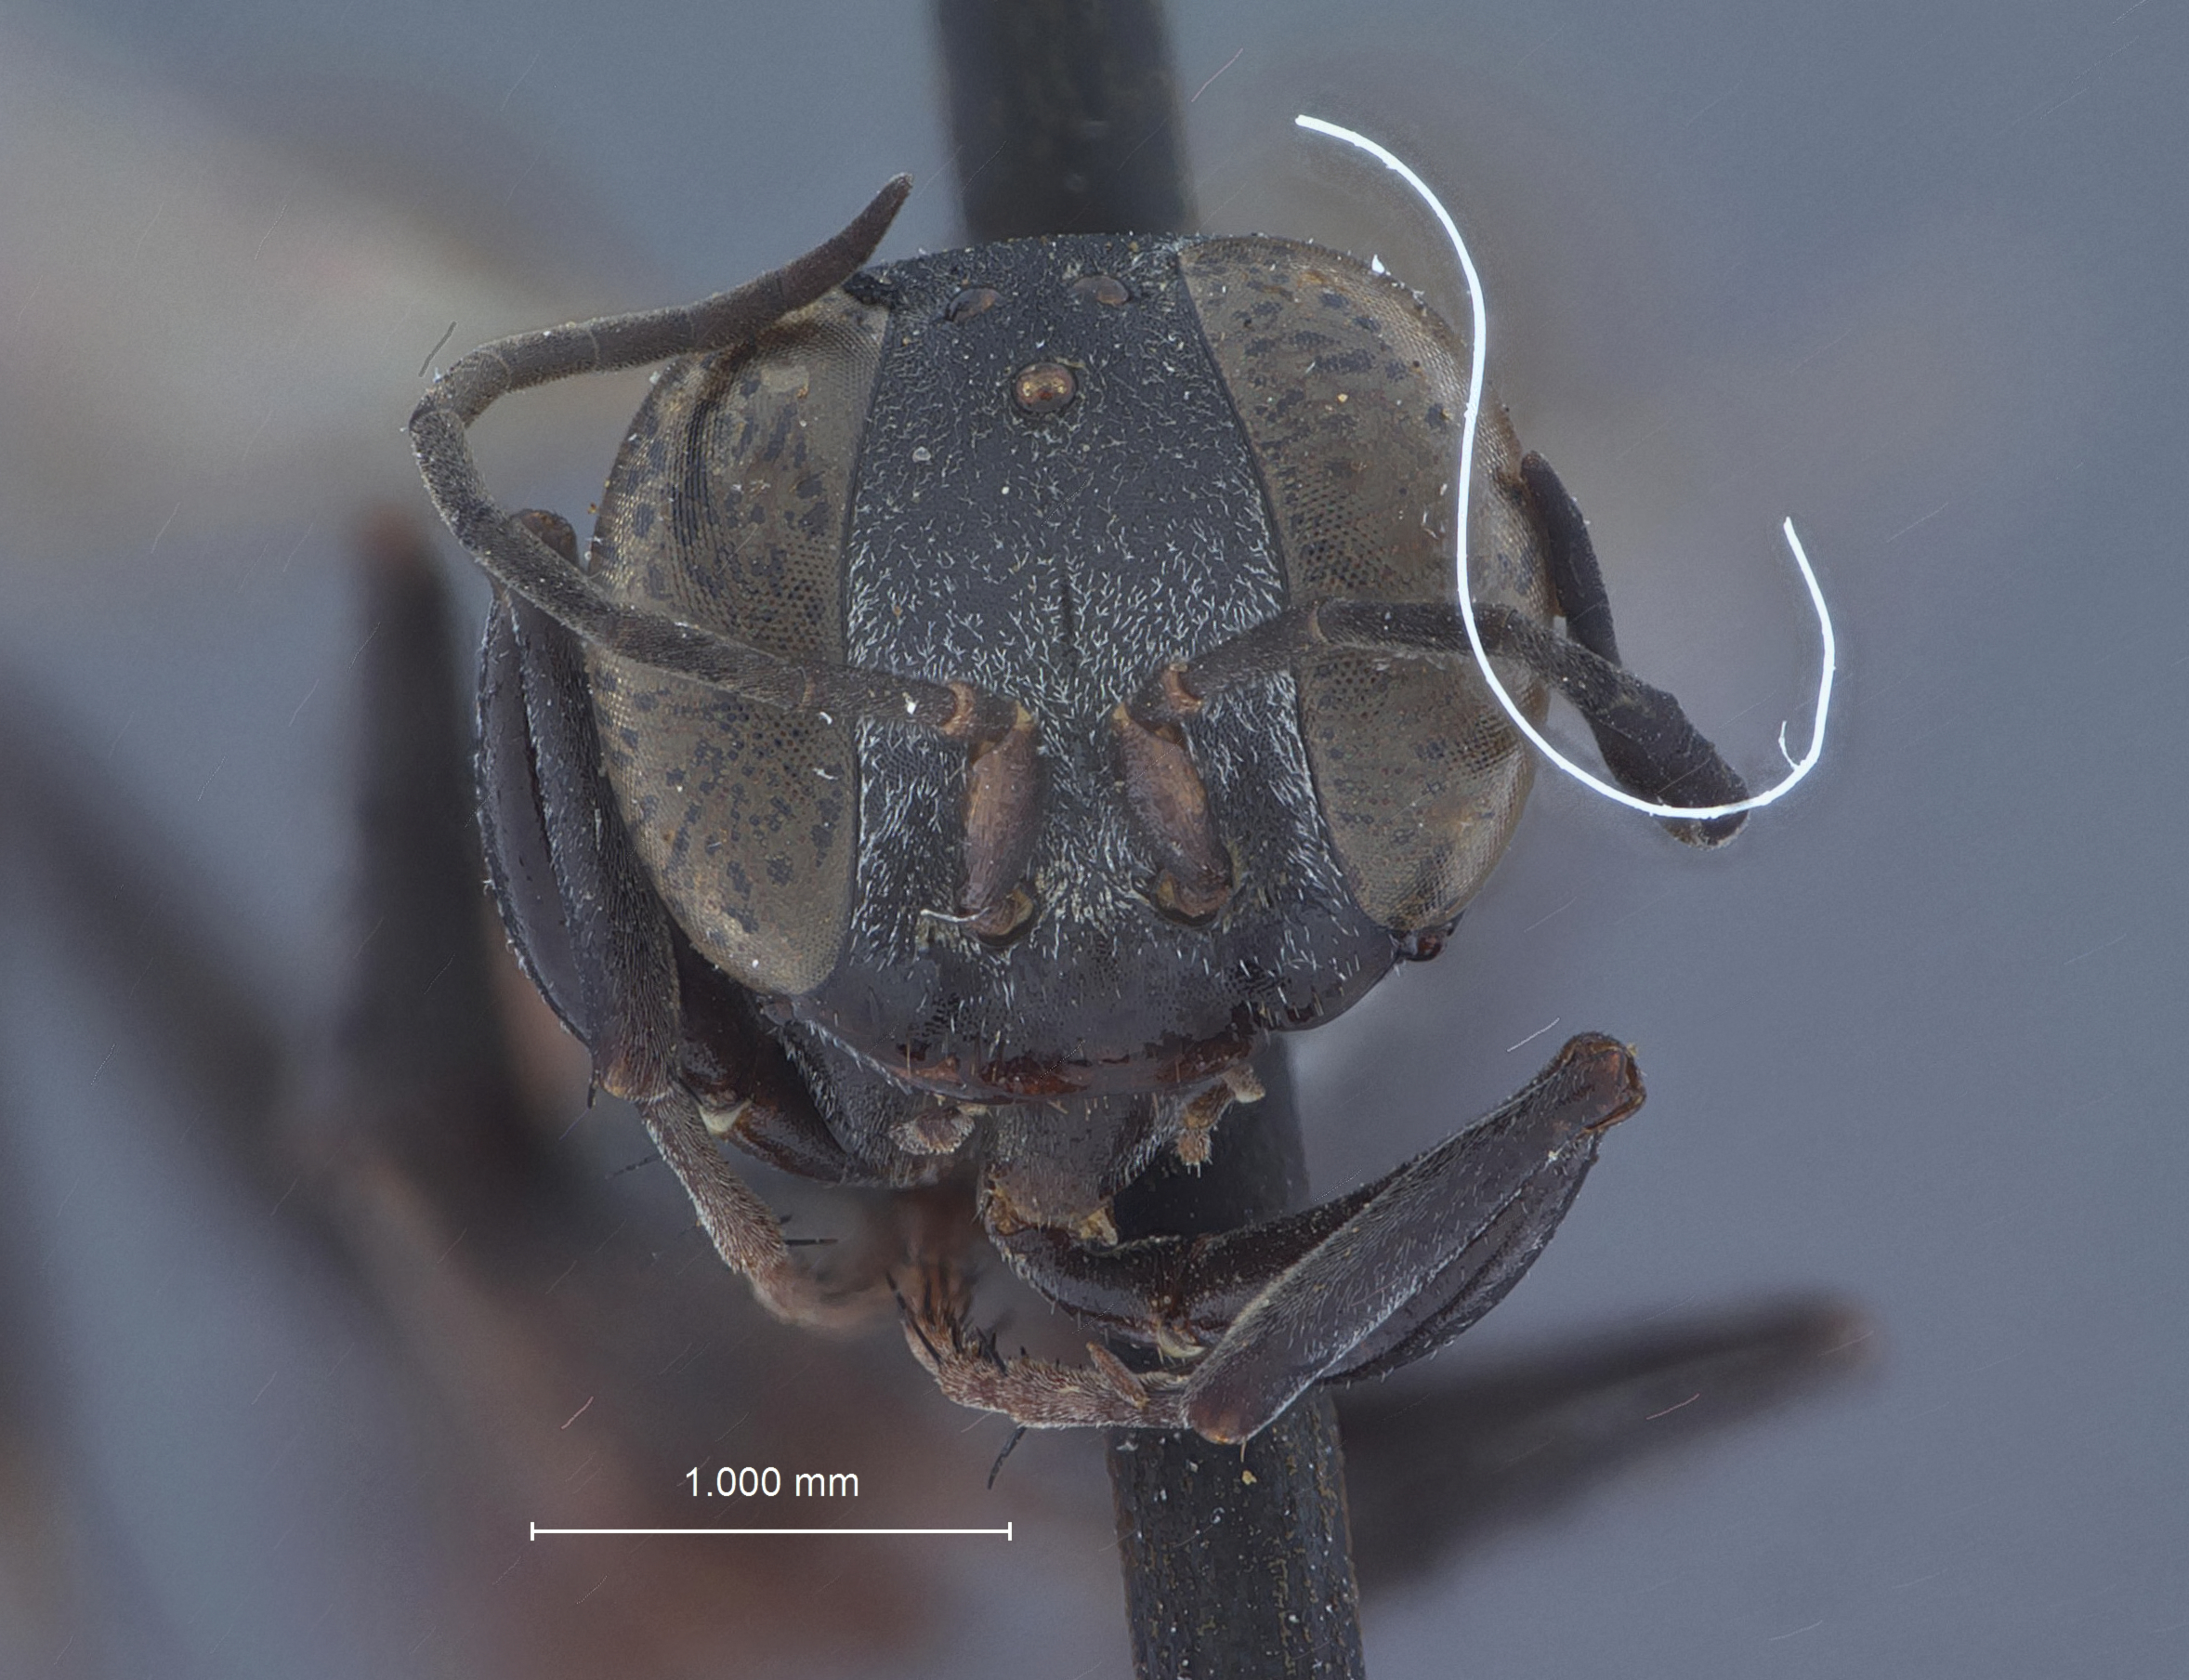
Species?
Hypomiscophus timberlakei
